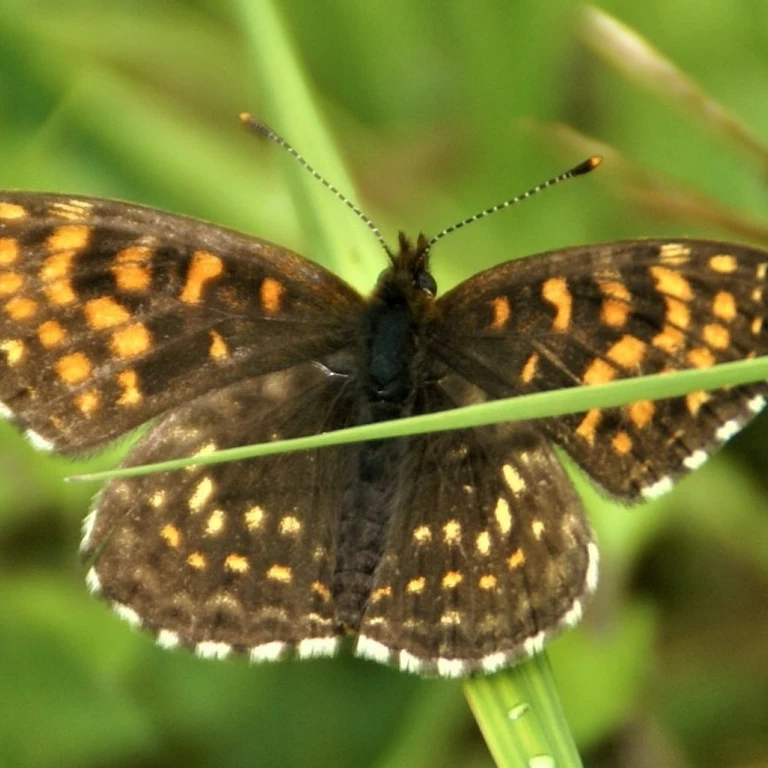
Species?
Melitaea diamina
